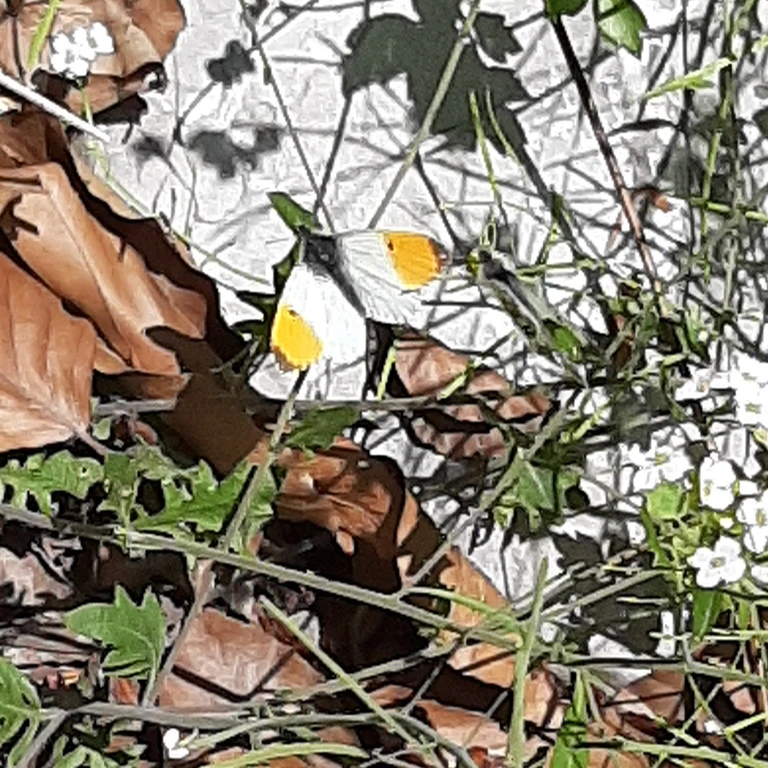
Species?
Anthocharis cardamines
